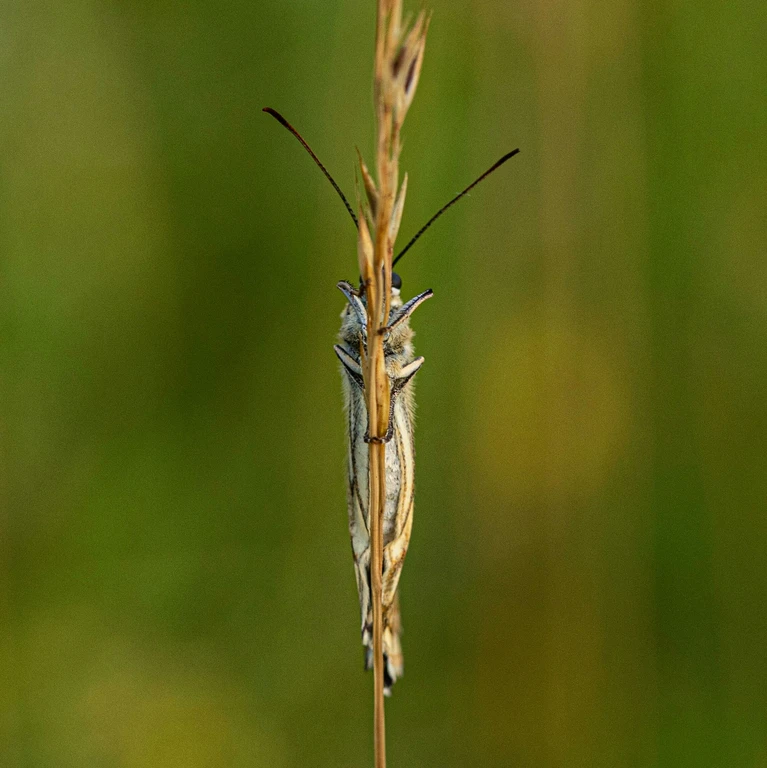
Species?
Melanargia galathea
